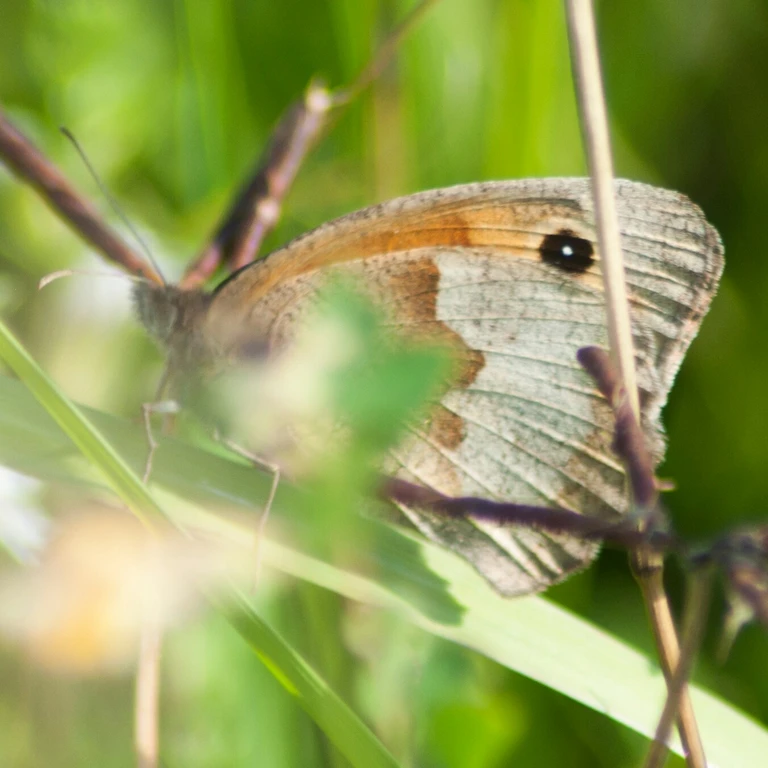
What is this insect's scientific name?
Maniola jurtina
